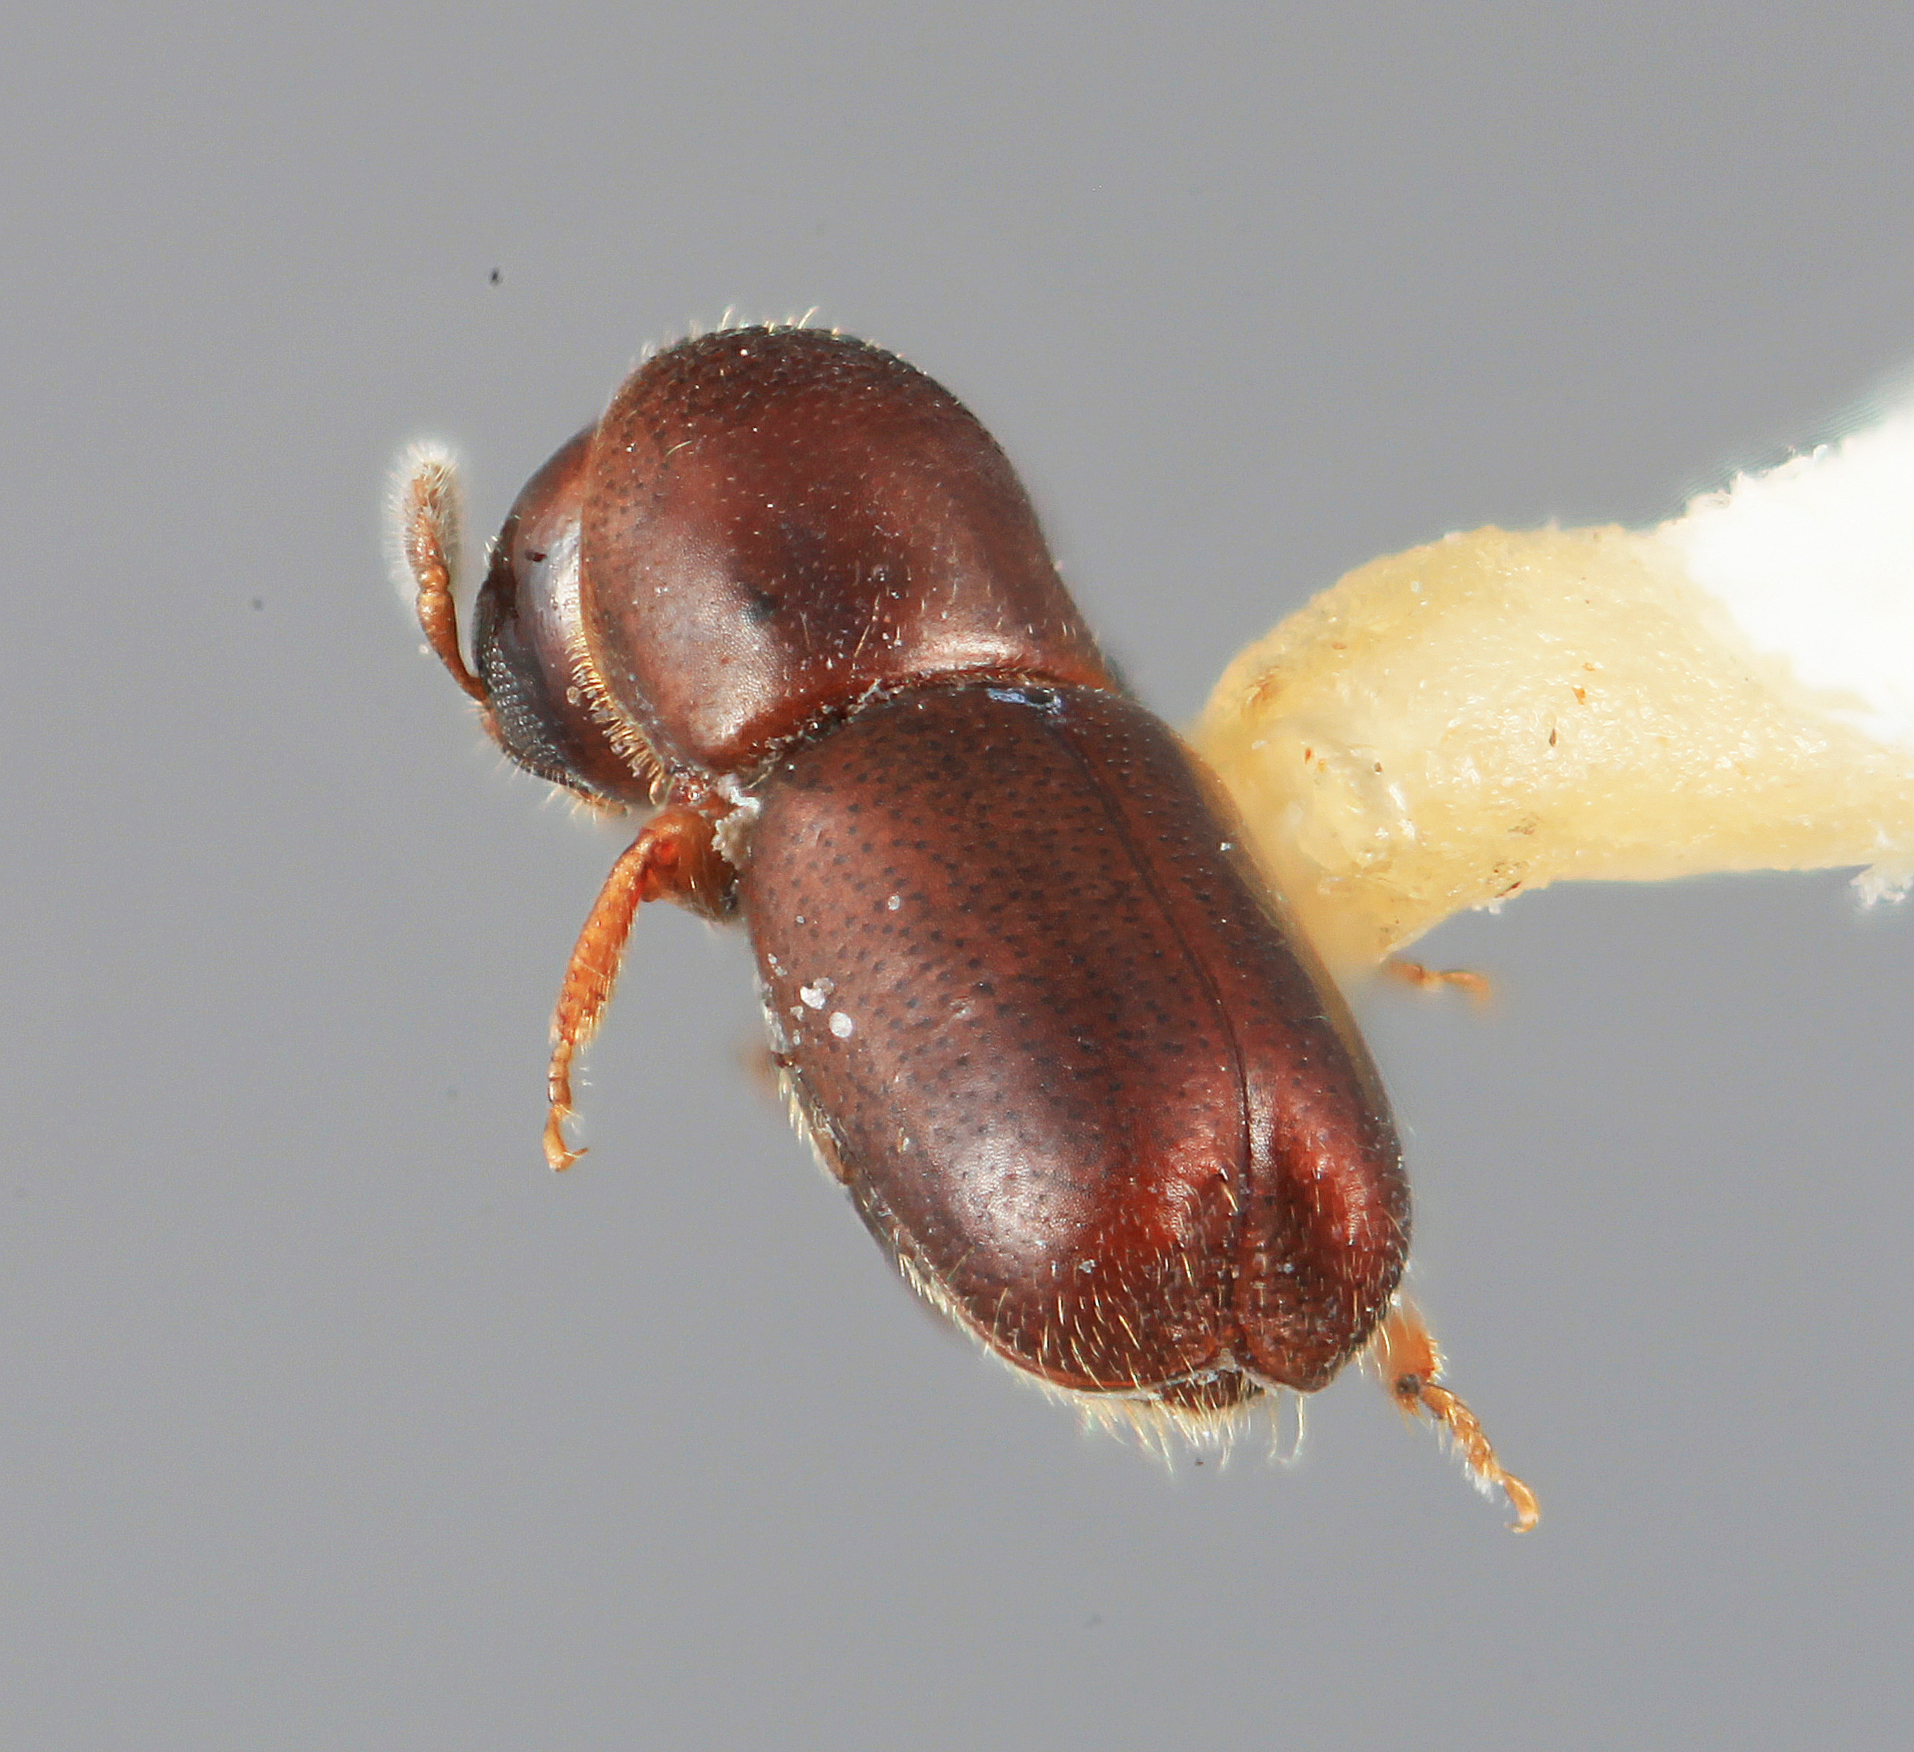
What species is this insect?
Microcorthylus concisus
